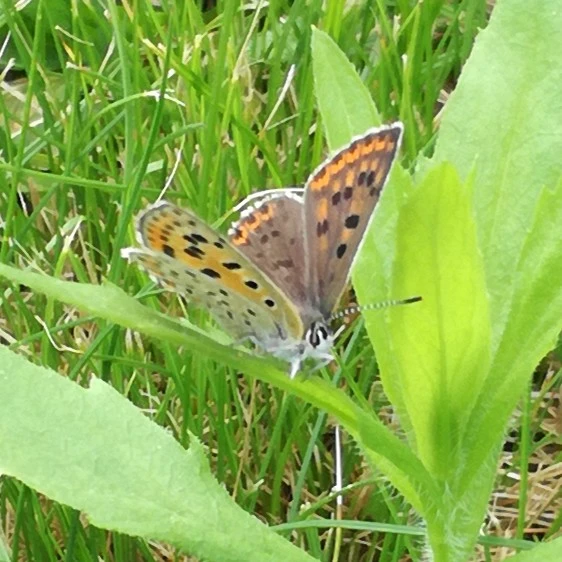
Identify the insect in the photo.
Lycaena tityrus (also Loweia tityrus)
